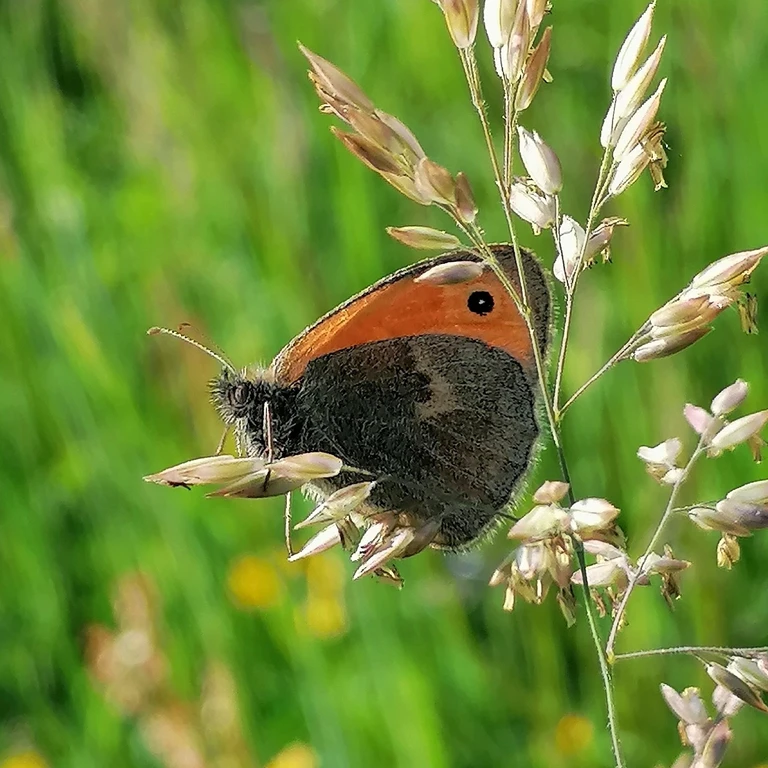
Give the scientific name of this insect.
Coenonympha pamphilus
